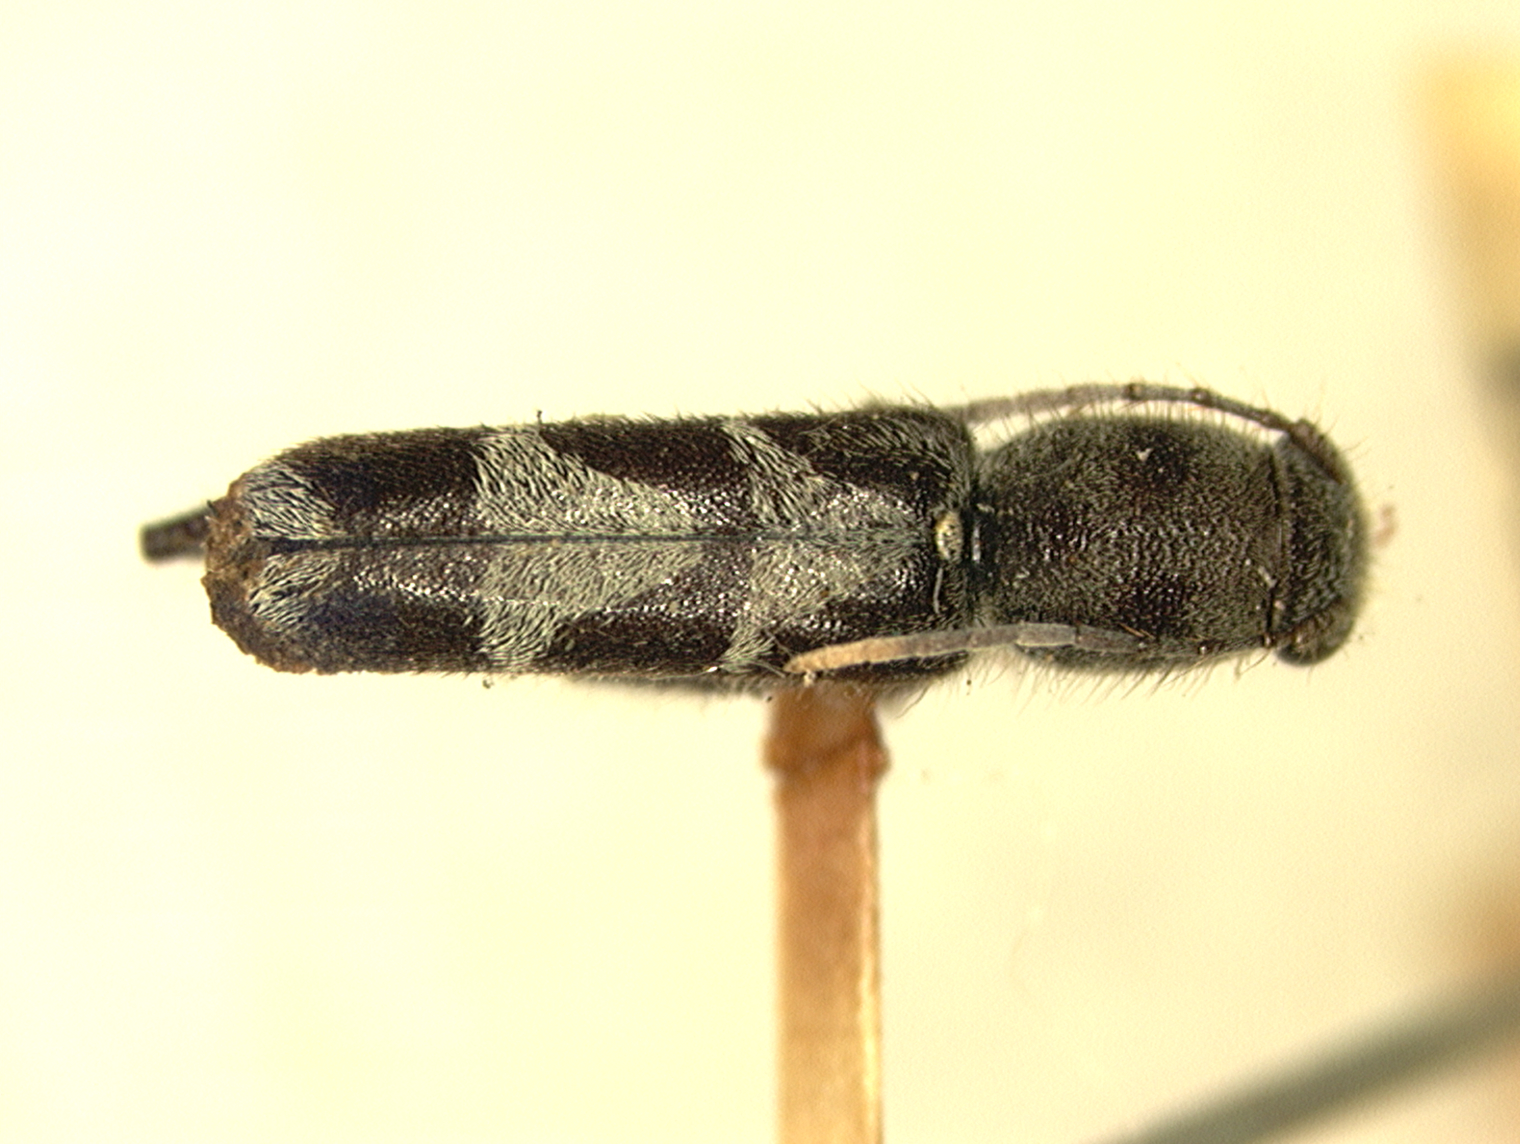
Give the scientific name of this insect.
Xylotrechus pilosus
